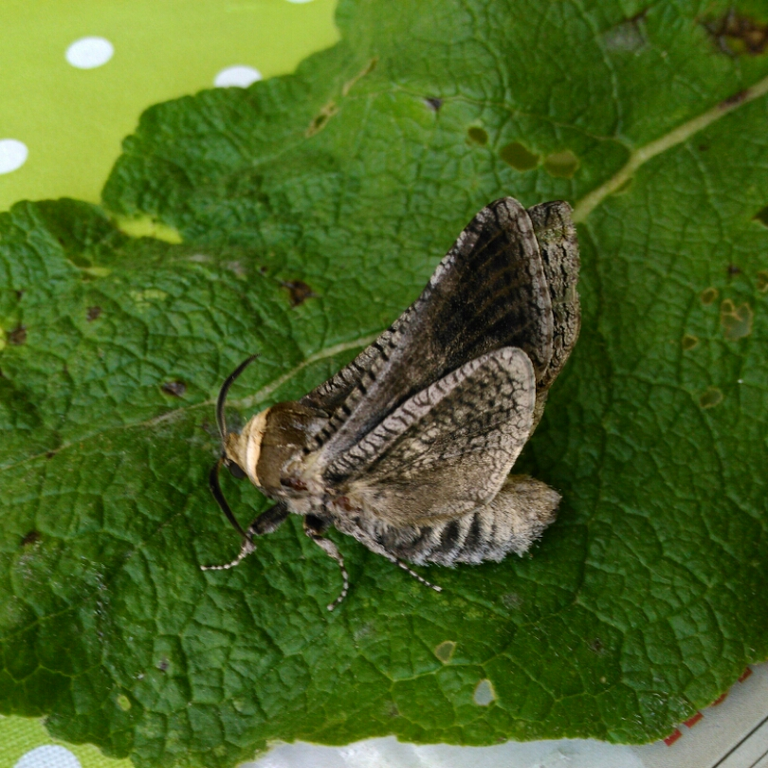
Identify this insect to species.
Cossus cossus
